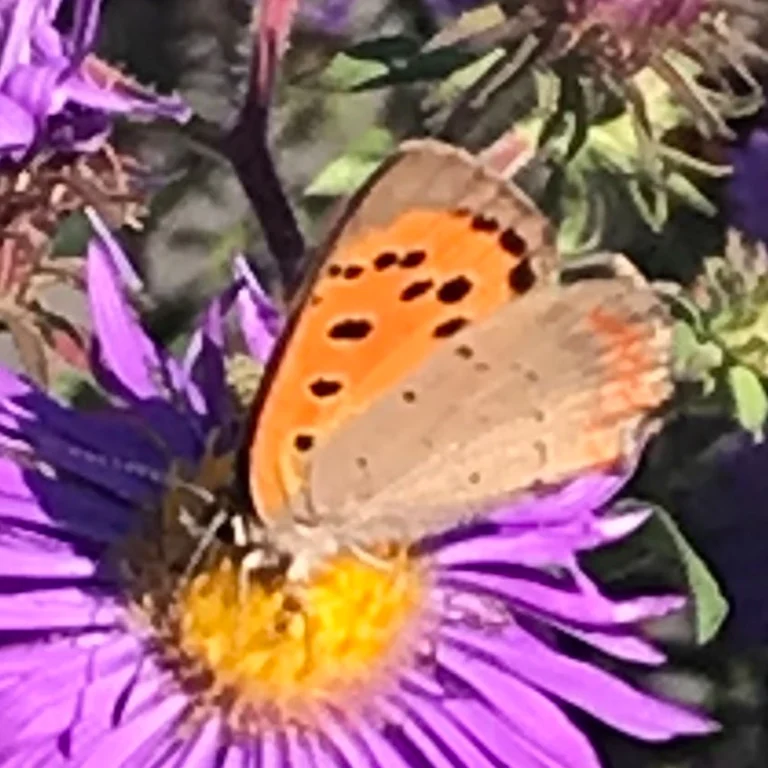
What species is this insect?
Lycaena phlaeas
